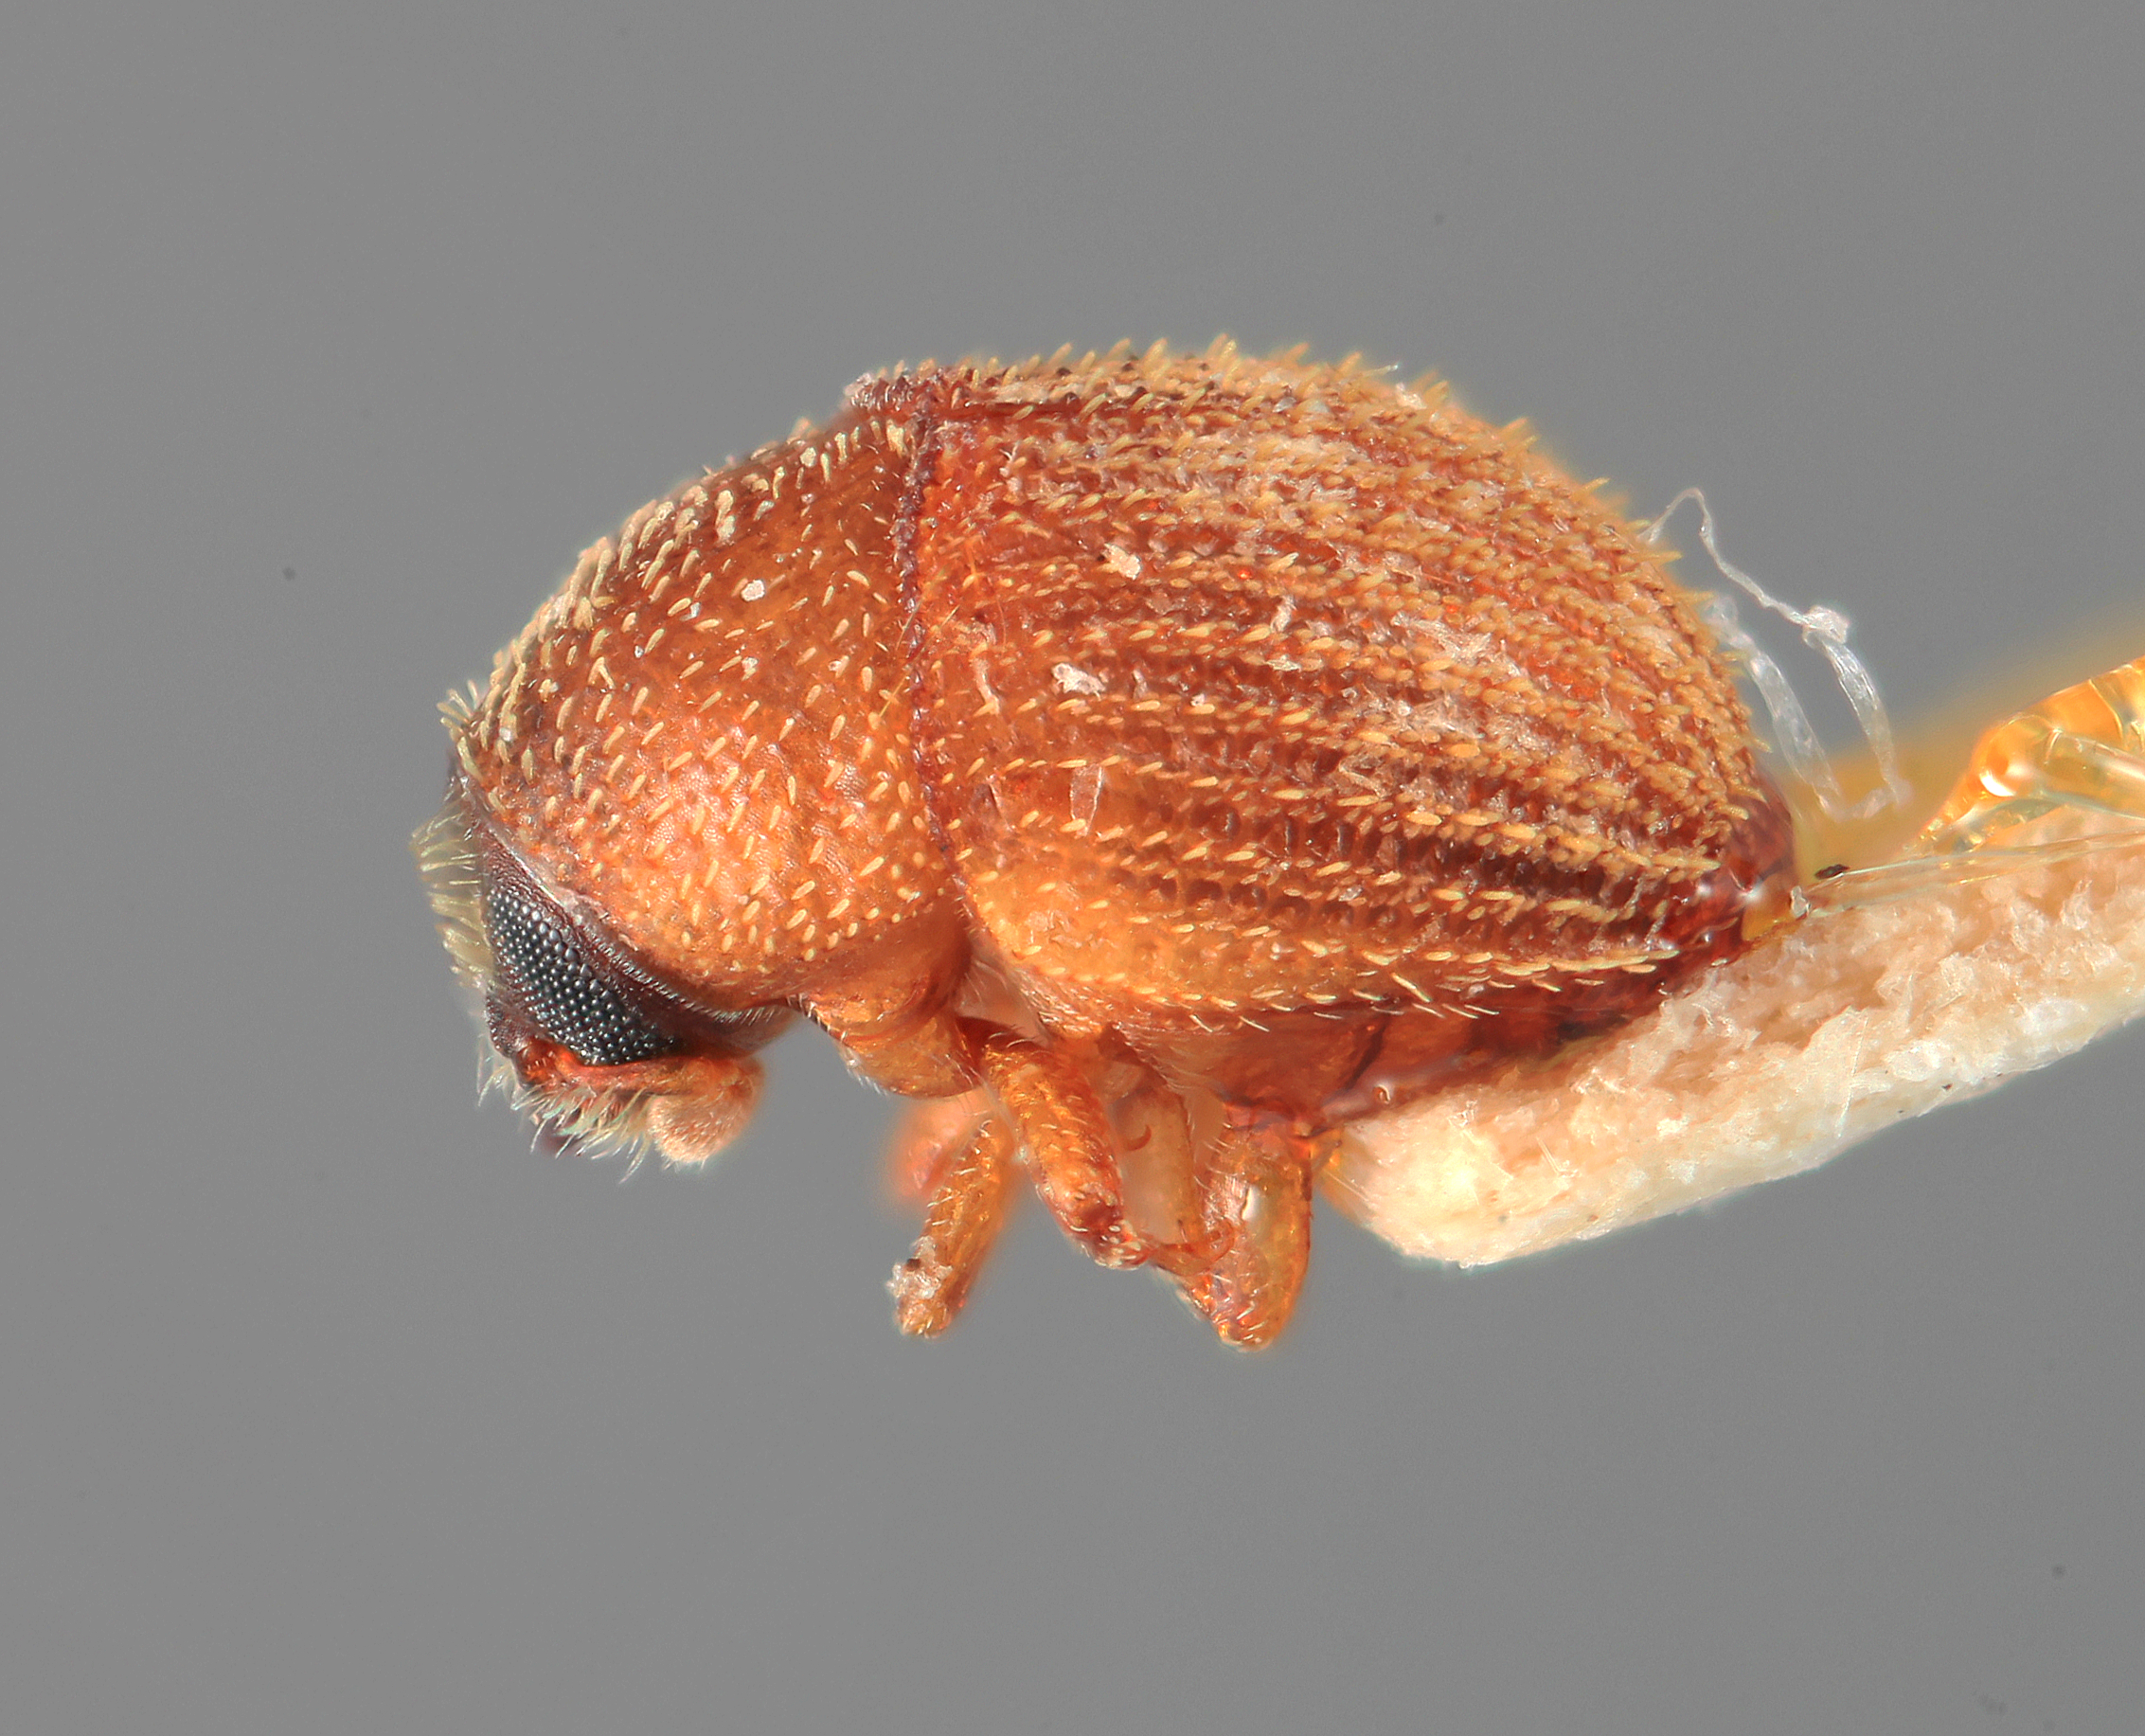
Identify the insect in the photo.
Chramesus luteus
